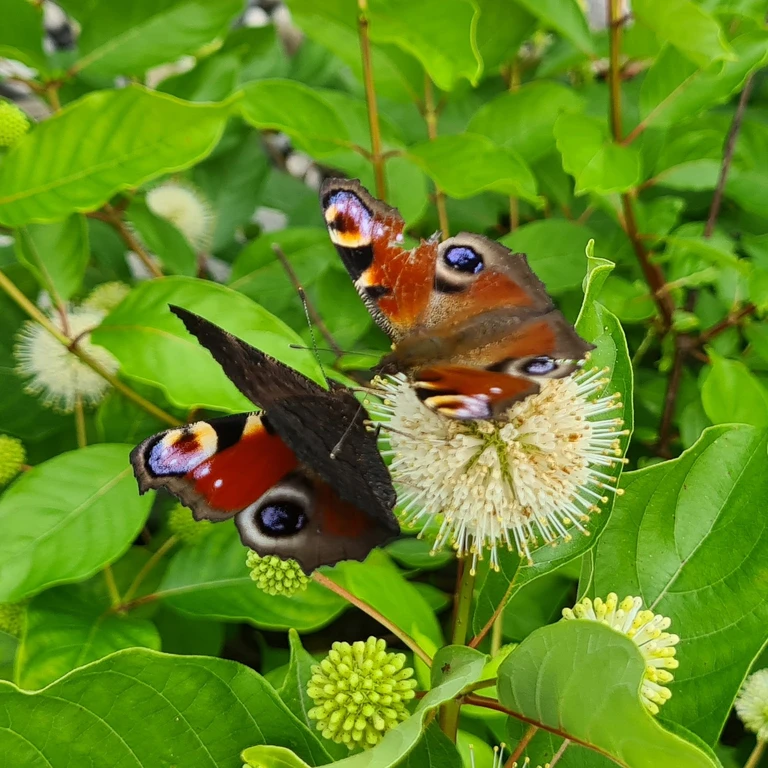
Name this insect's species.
Aglais io
